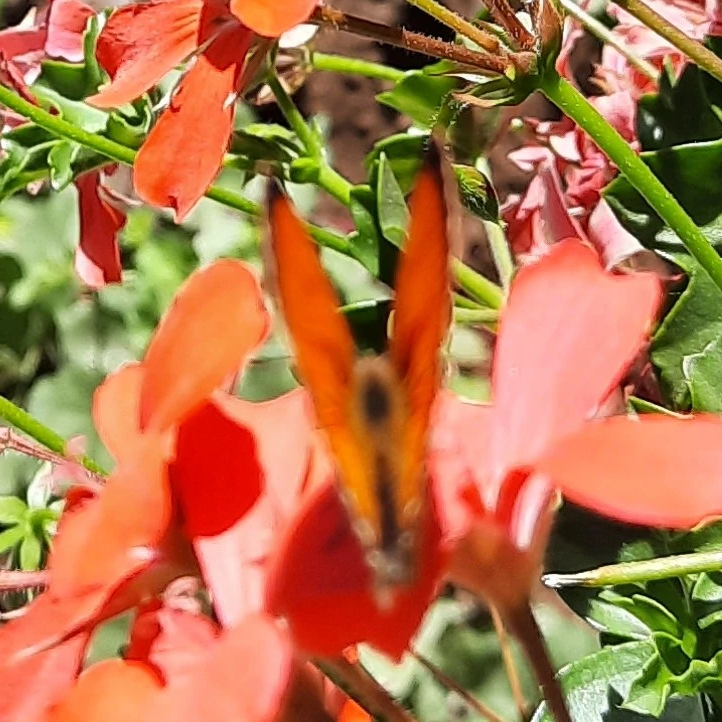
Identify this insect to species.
Lycaena virgaureae
